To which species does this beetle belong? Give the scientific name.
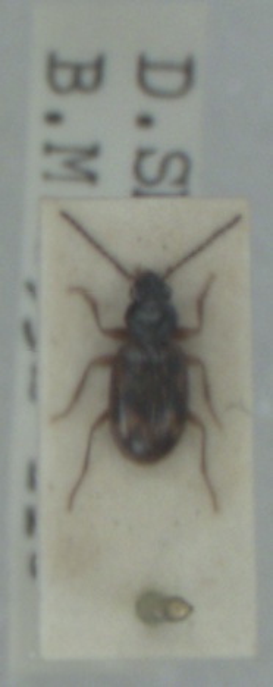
Bembidion fumigatum
